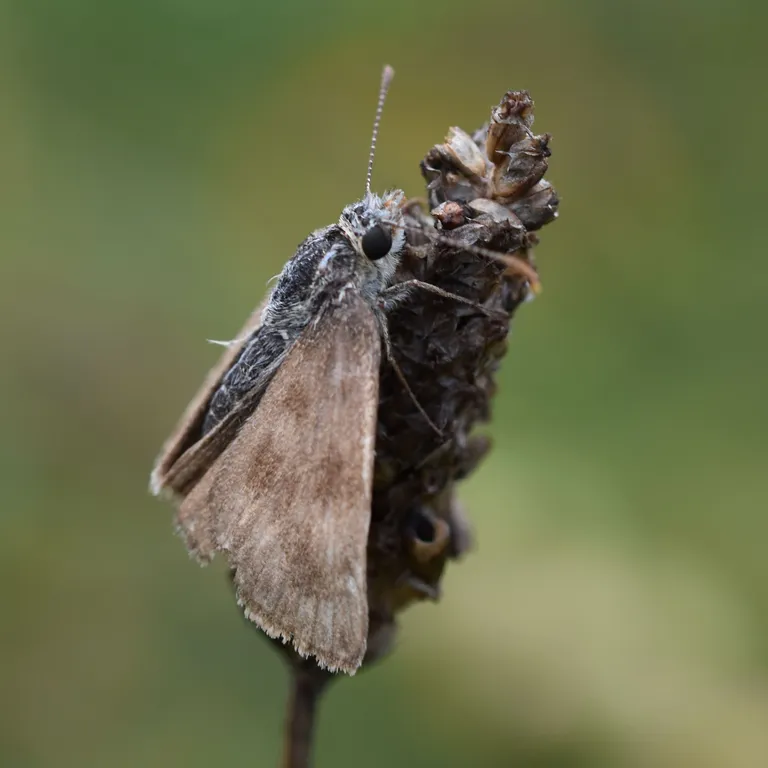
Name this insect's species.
Erynnis tages
